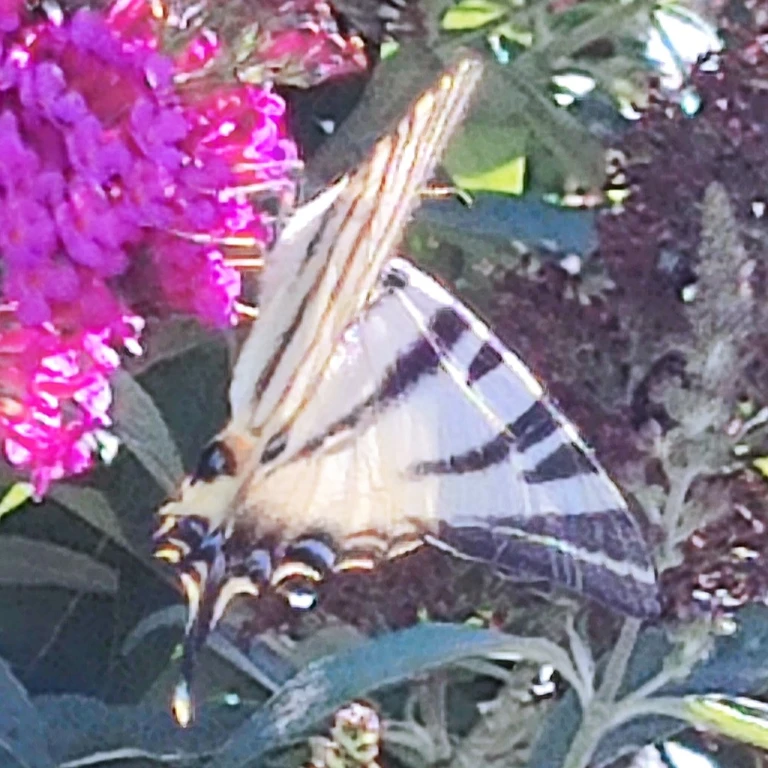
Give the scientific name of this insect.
Iphiclides podalirius
